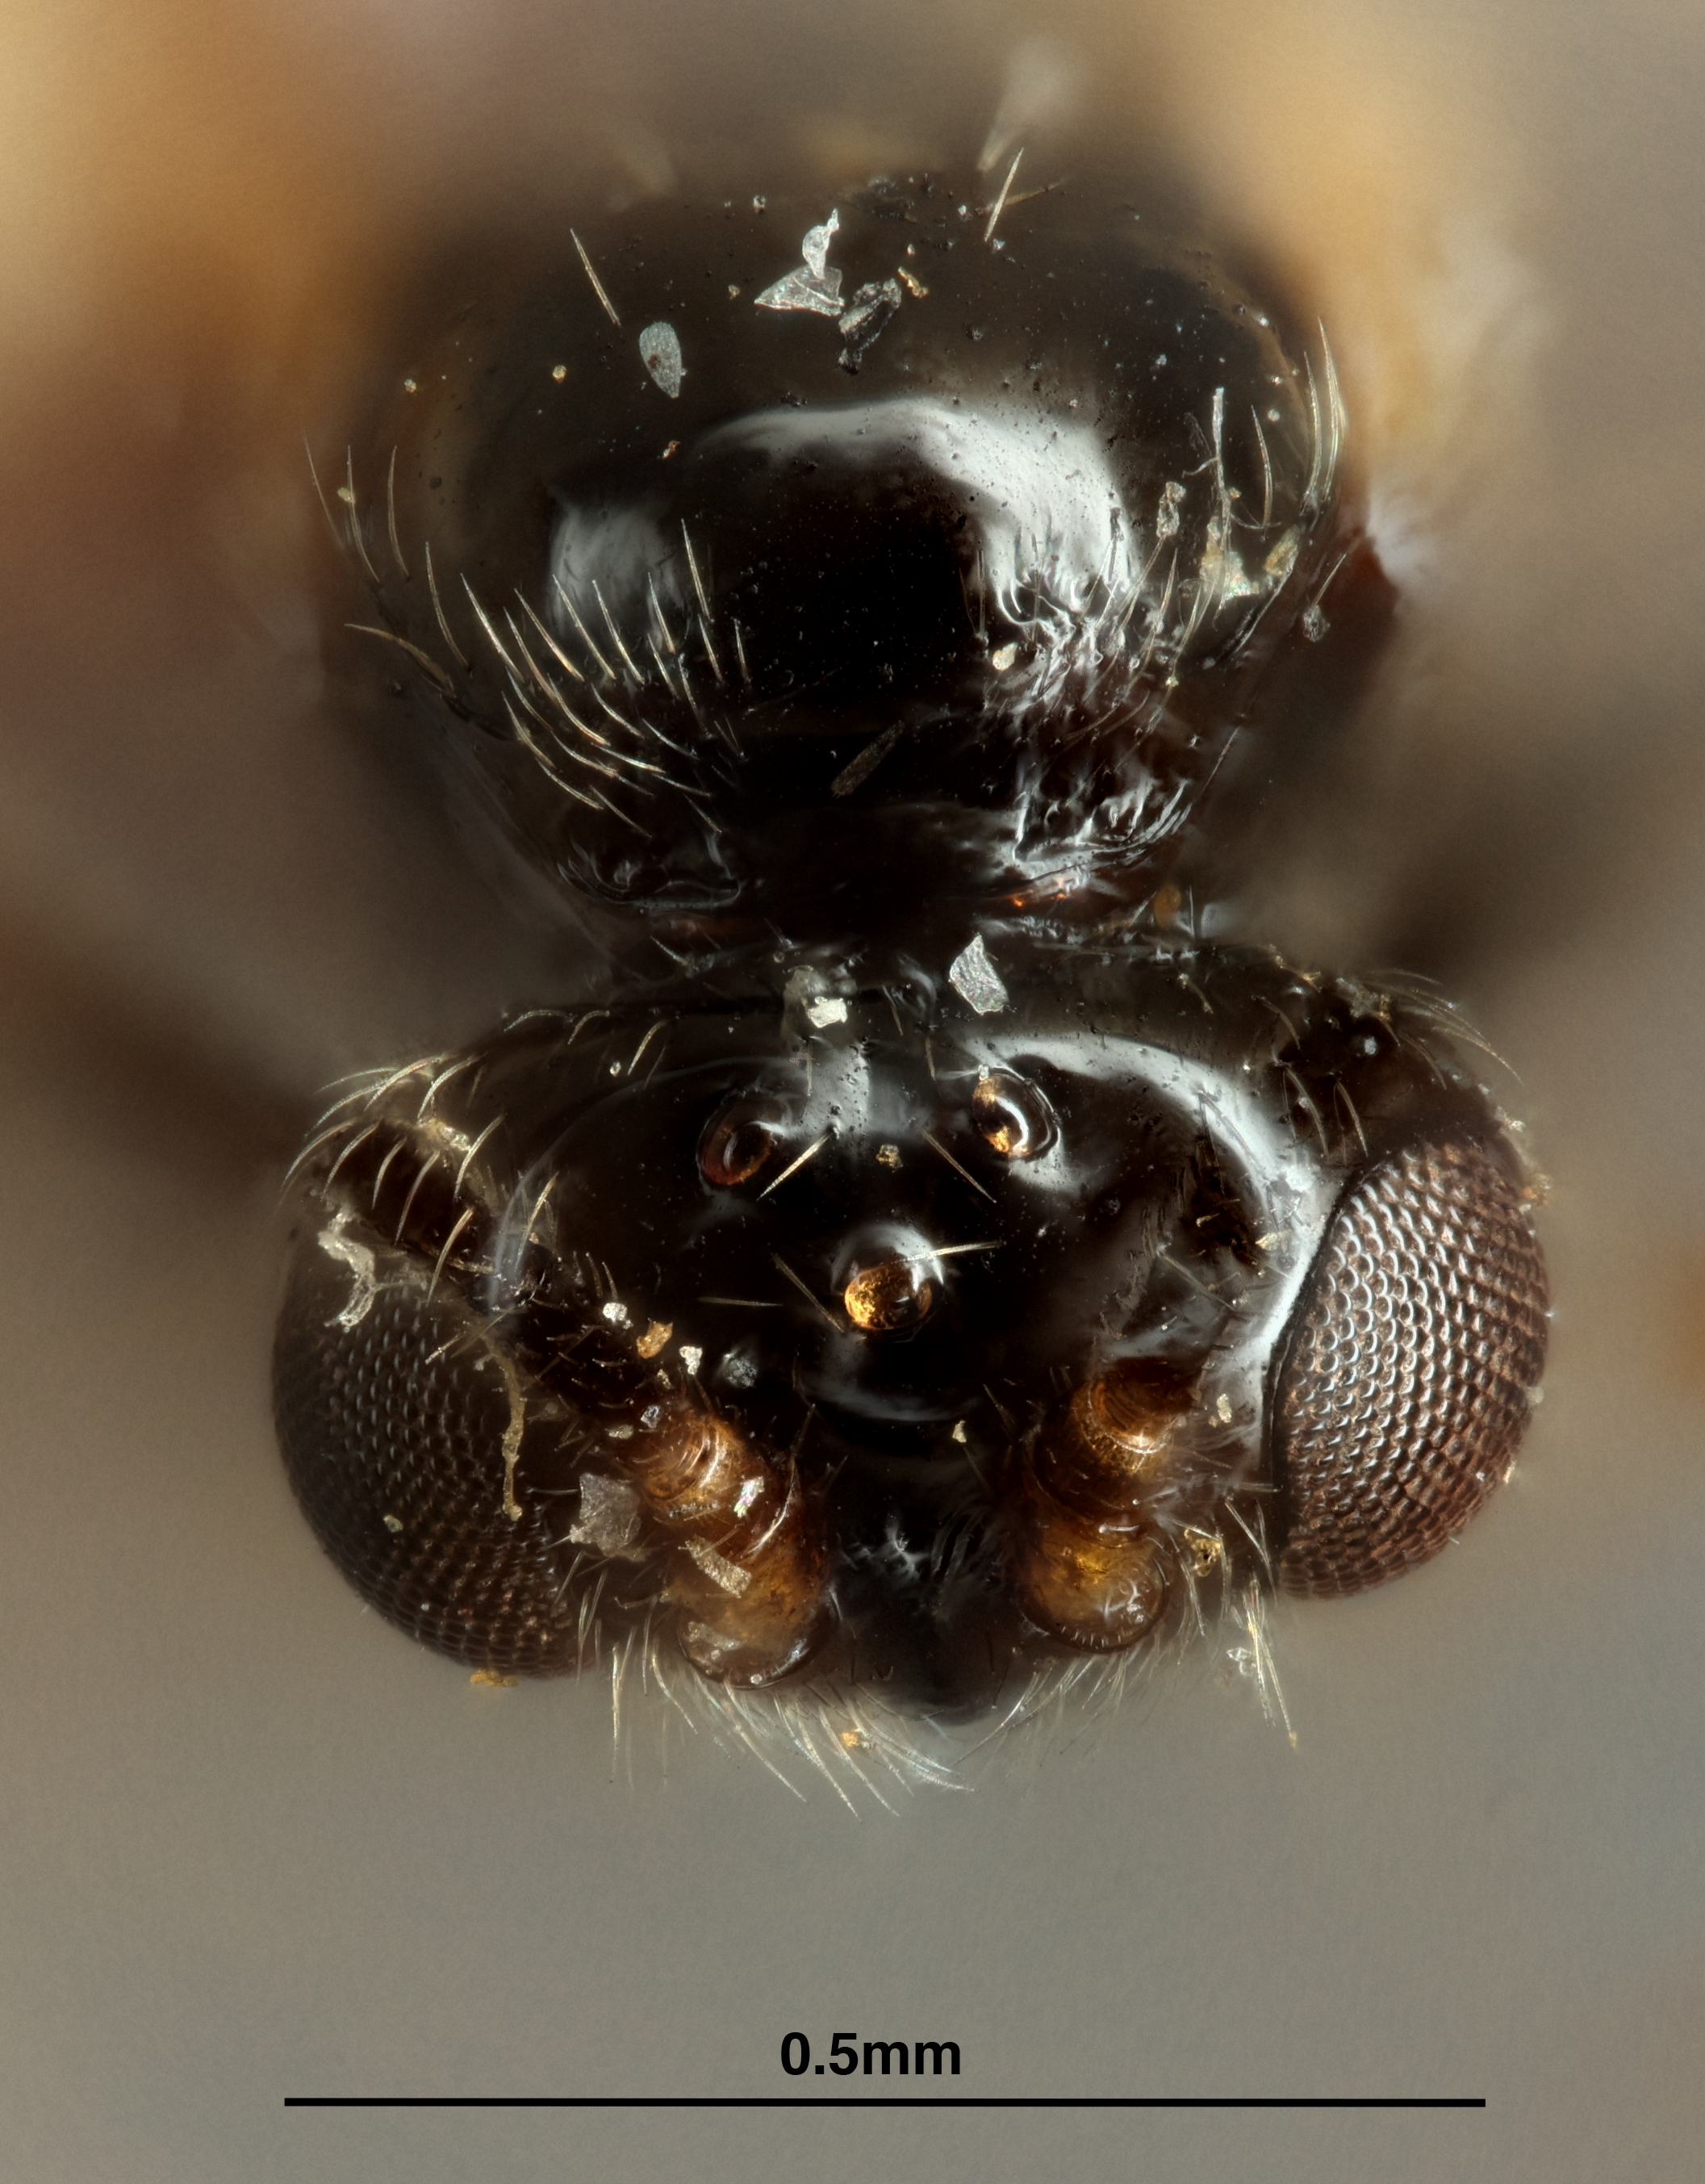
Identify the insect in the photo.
Opius hardmanni
